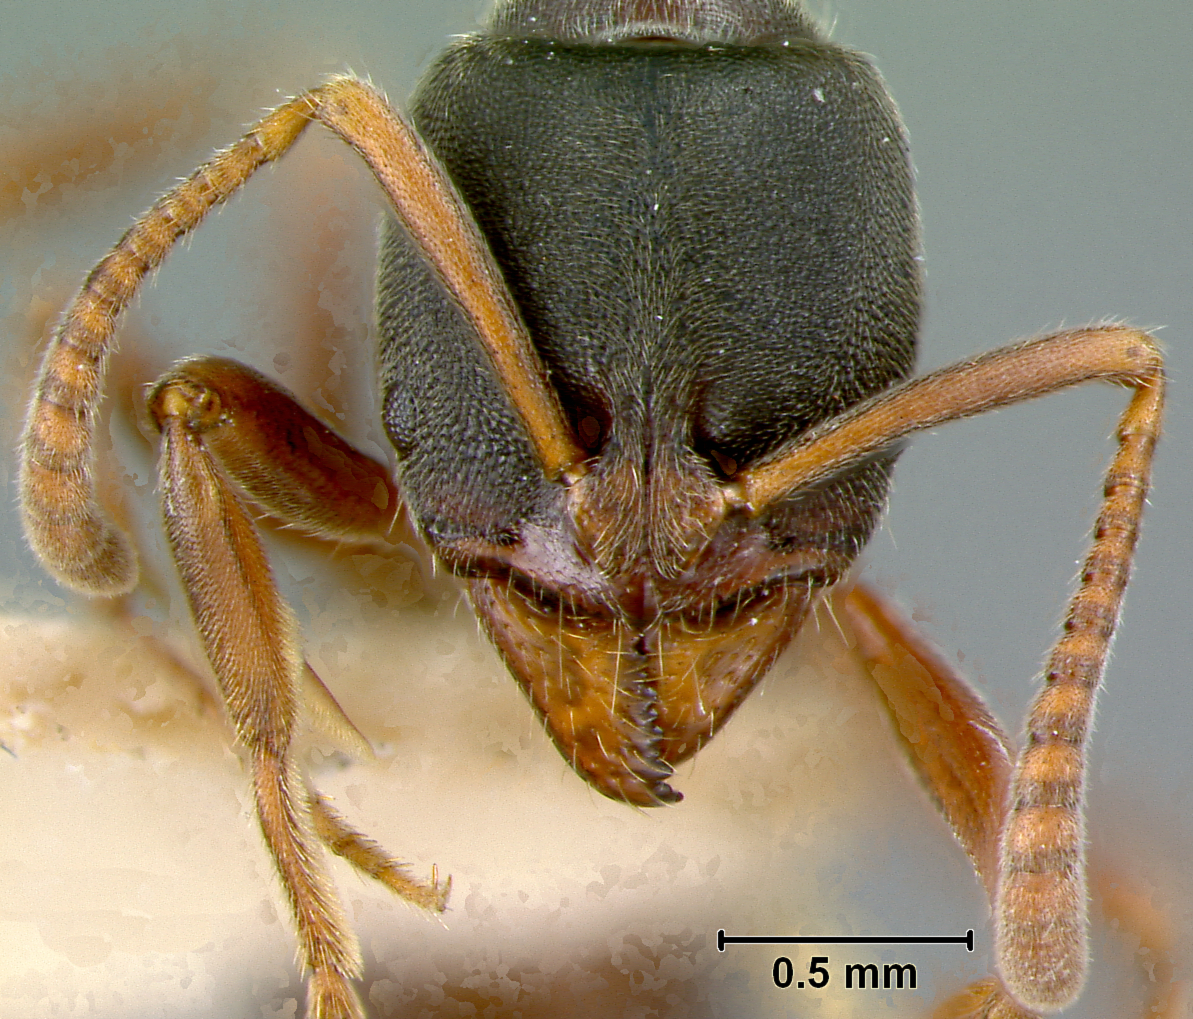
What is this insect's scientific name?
Chalcoponera metallica
